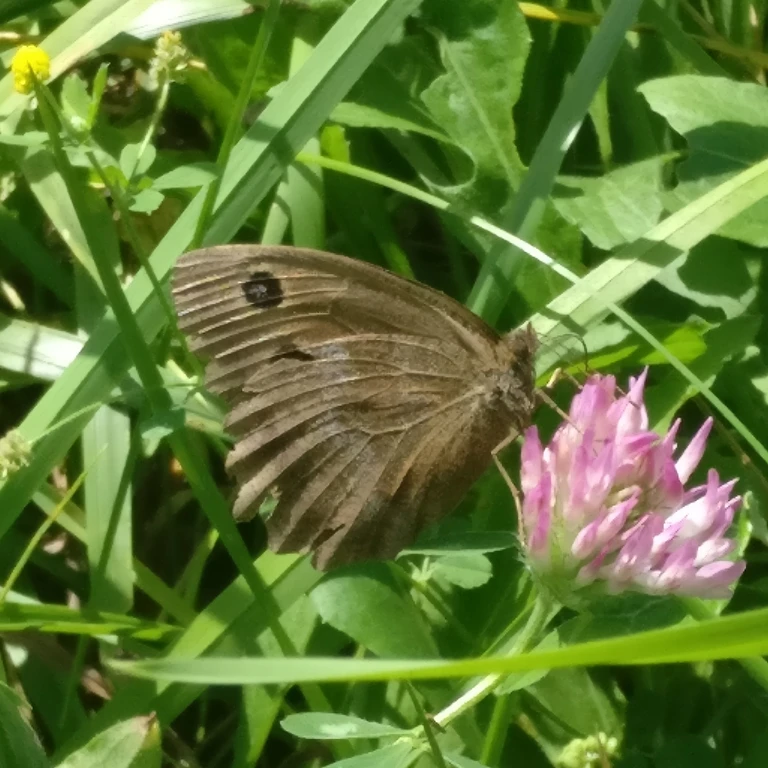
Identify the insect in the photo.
Minois dryas
